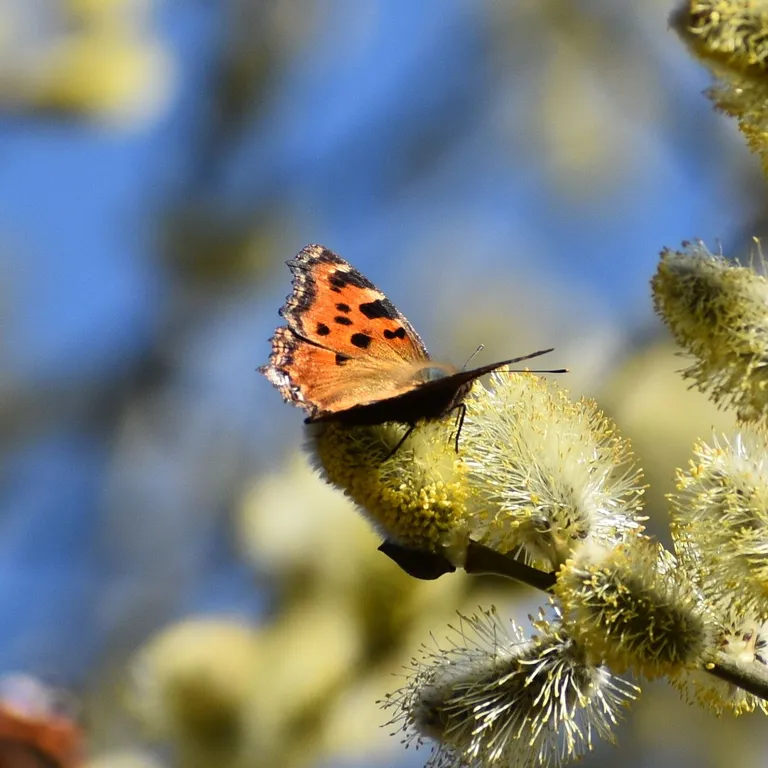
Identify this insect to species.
Nymphalis polychloros
